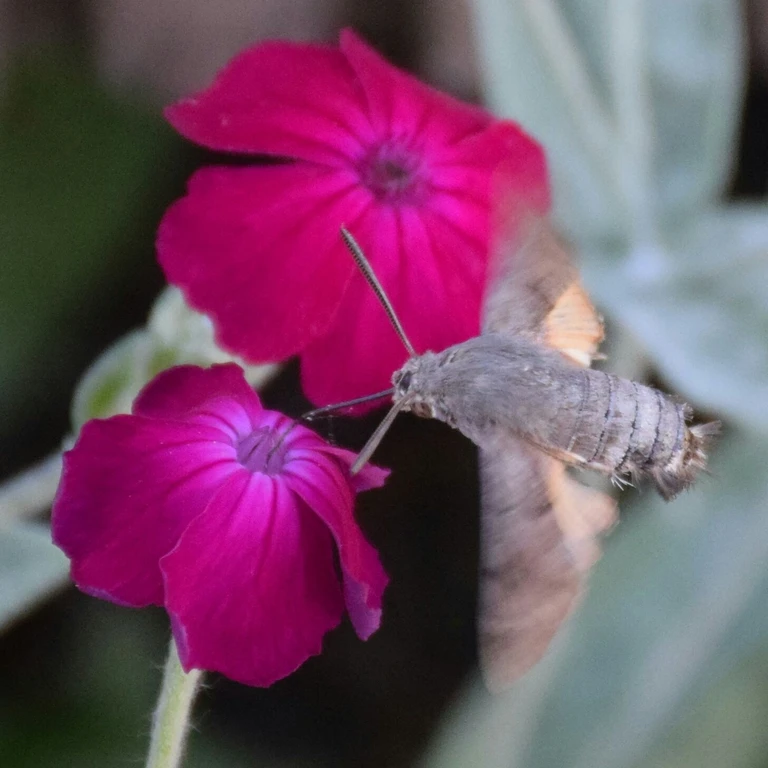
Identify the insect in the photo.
Macroglossum stellatarum
